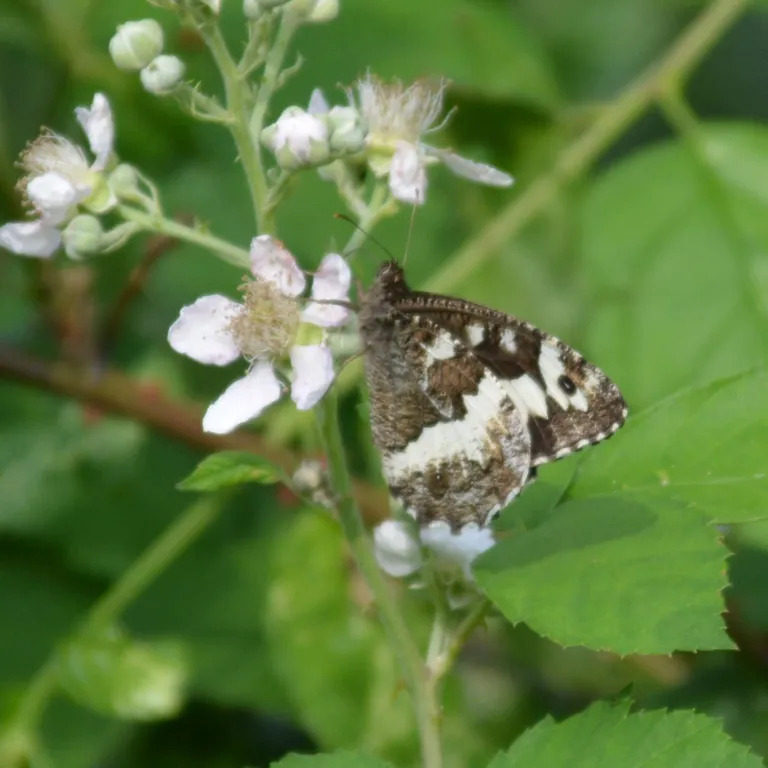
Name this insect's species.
Brintesia circe
